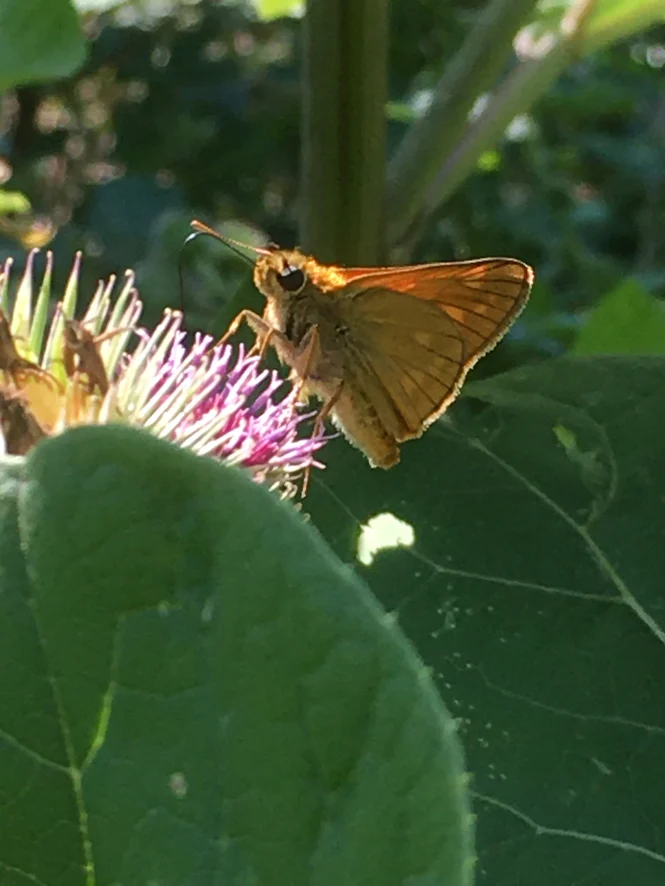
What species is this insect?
Ochlodes sylvanus (also Ochlodes venata)
